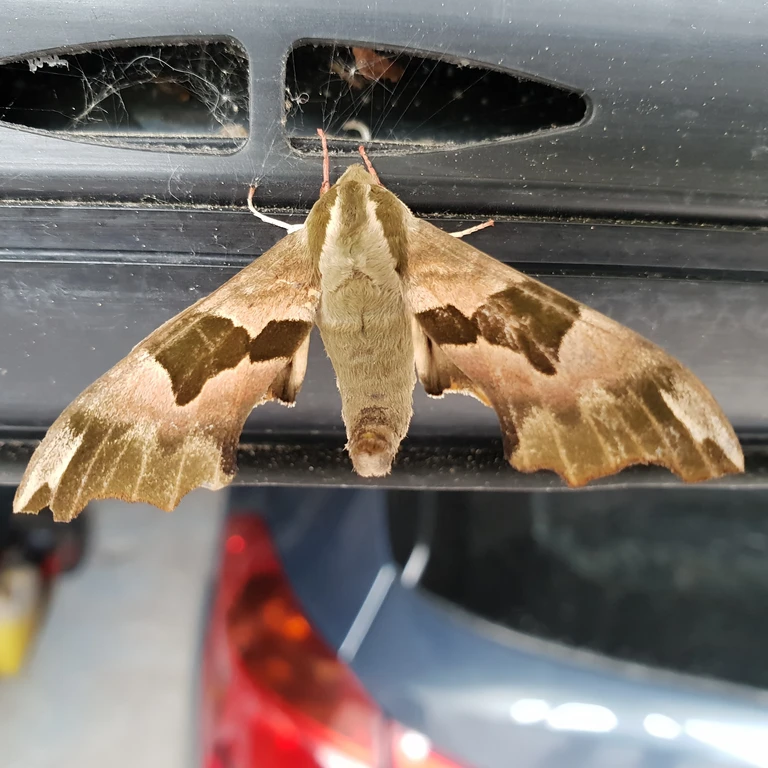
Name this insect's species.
Mimas tiliae
